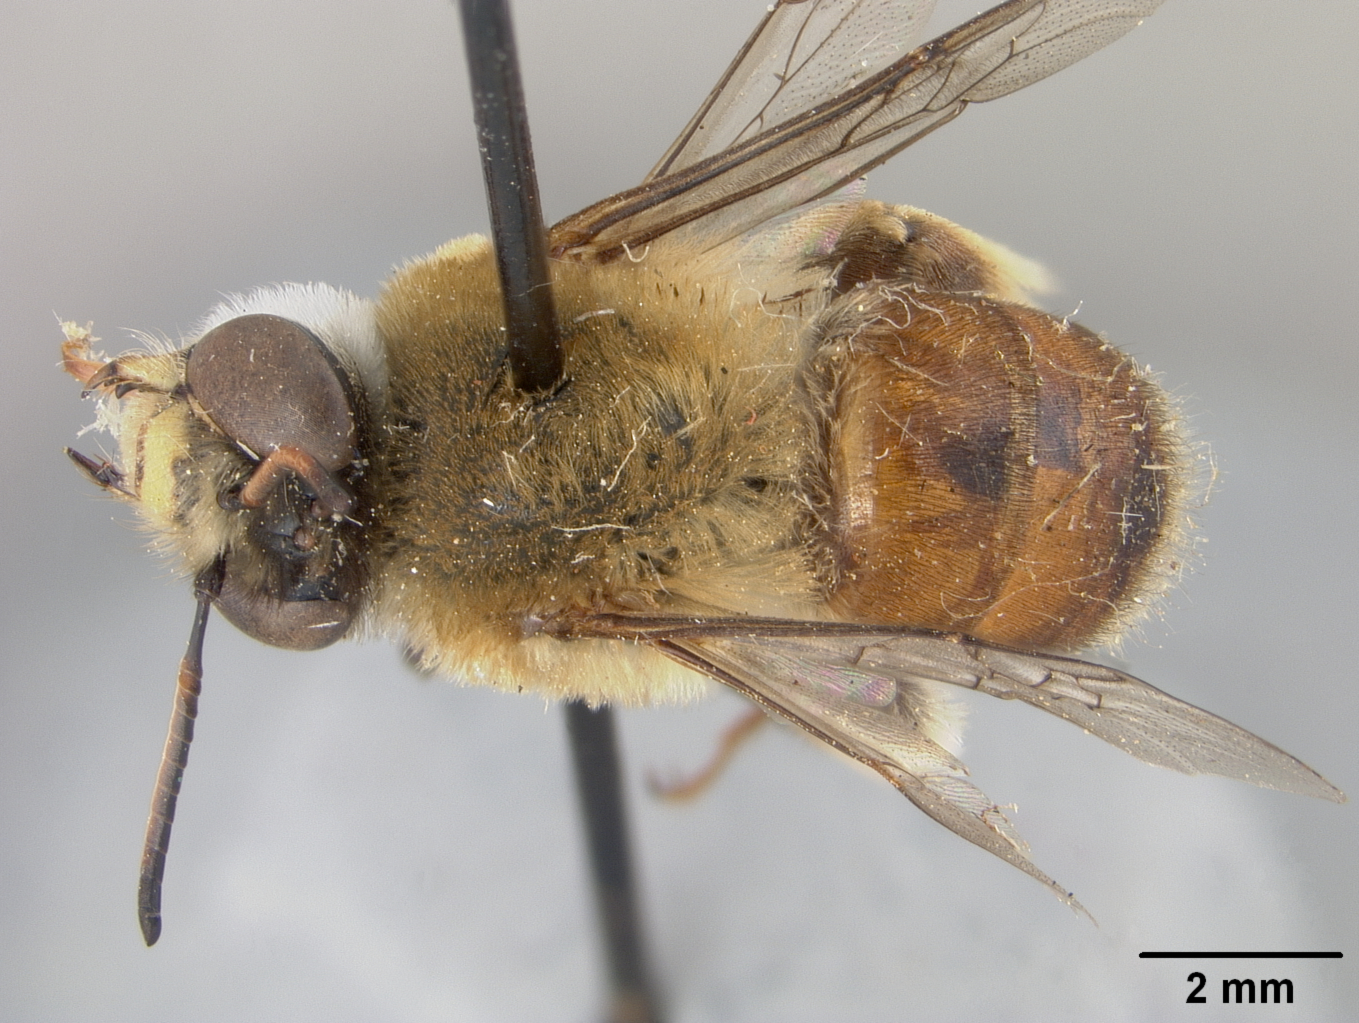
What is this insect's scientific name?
Centris lanipes
